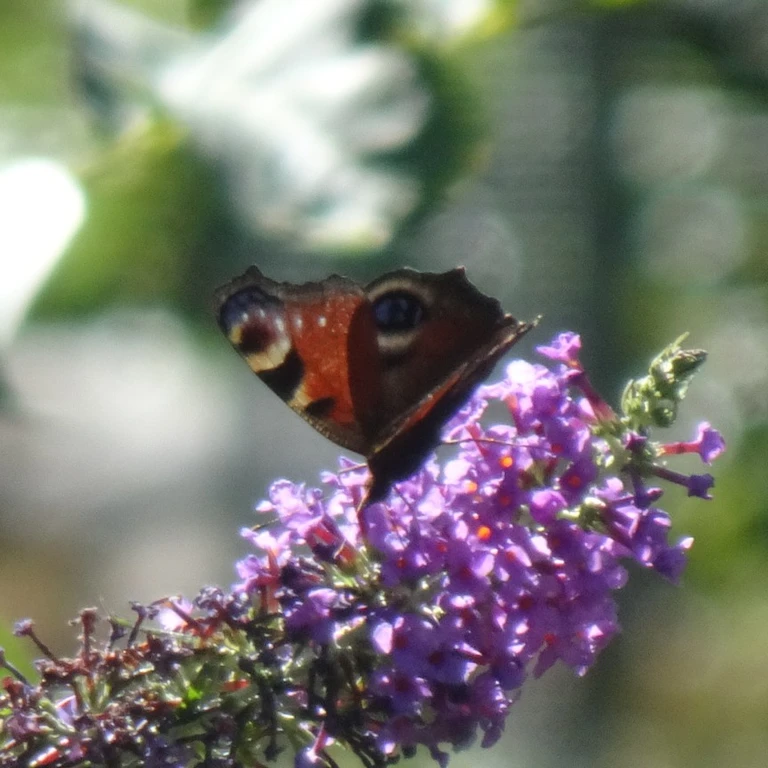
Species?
Aglais io
